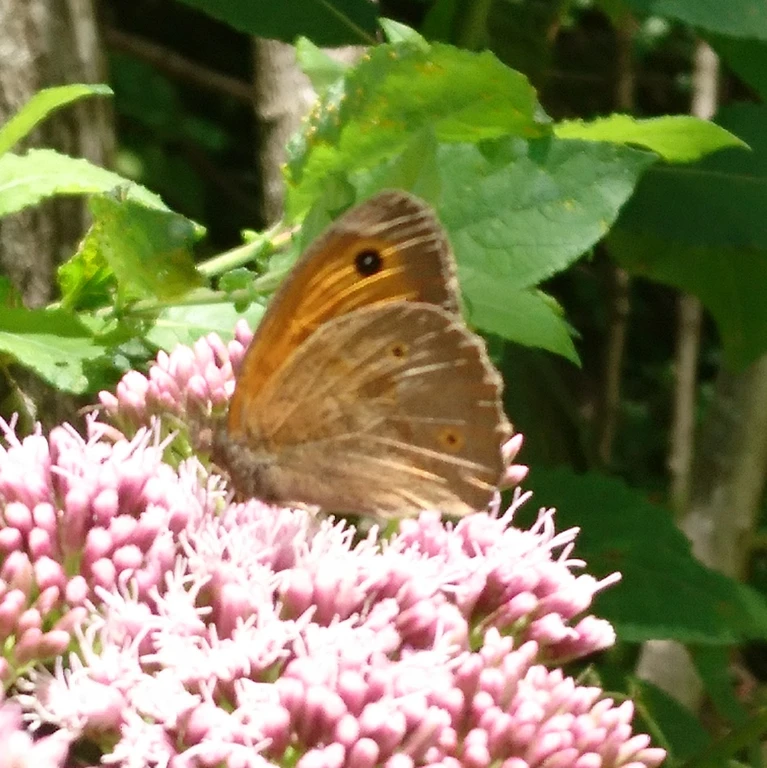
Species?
Maniola jurtina
